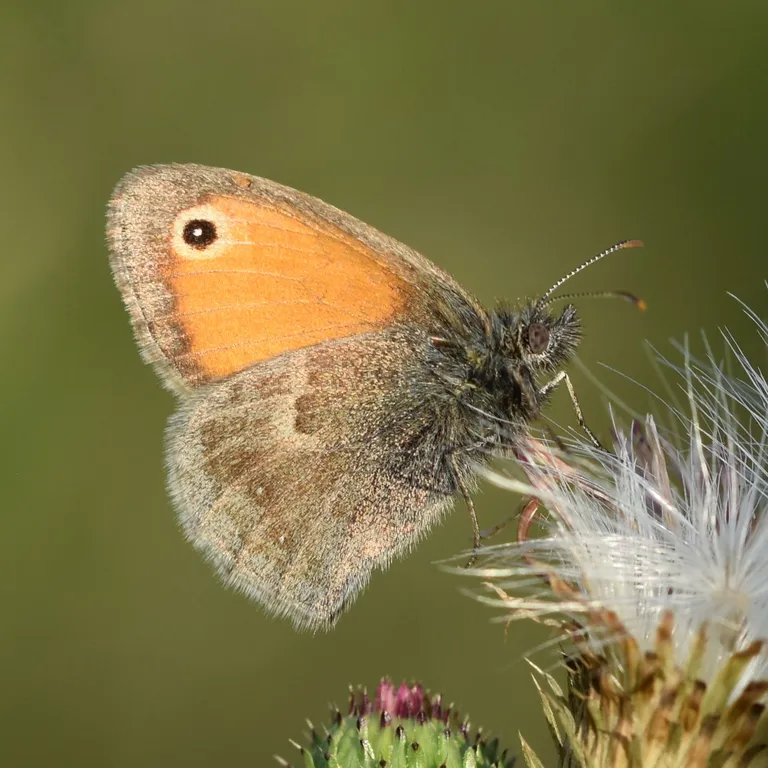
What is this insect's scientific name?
Coenonympha pamphilus
